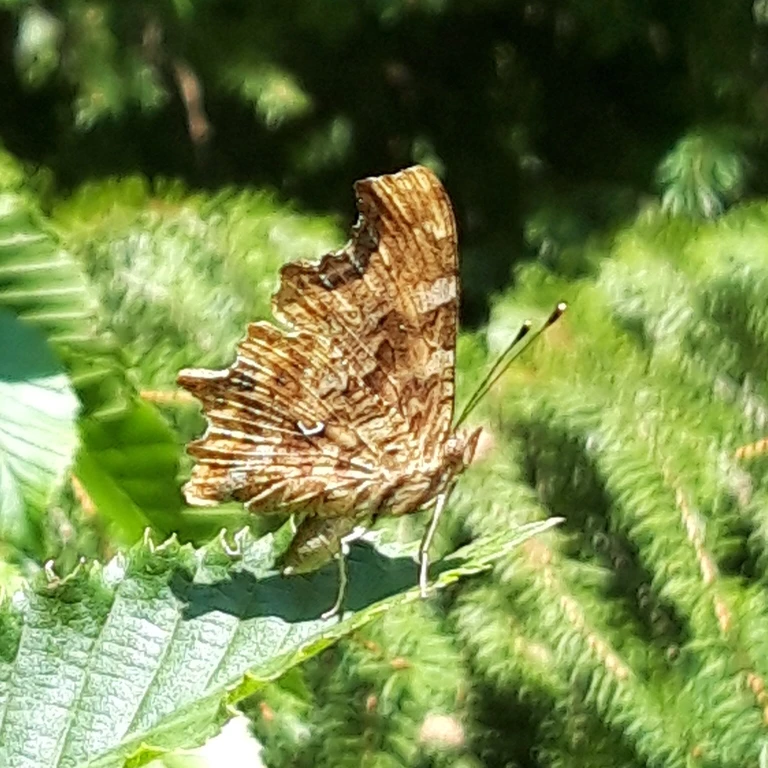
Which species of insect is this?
Polygonia c-album
